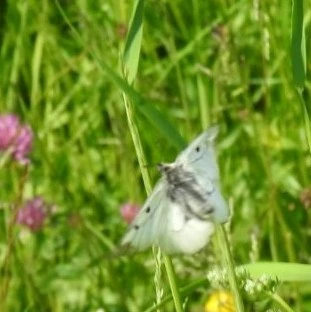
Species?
Parnassius mnemosyne
